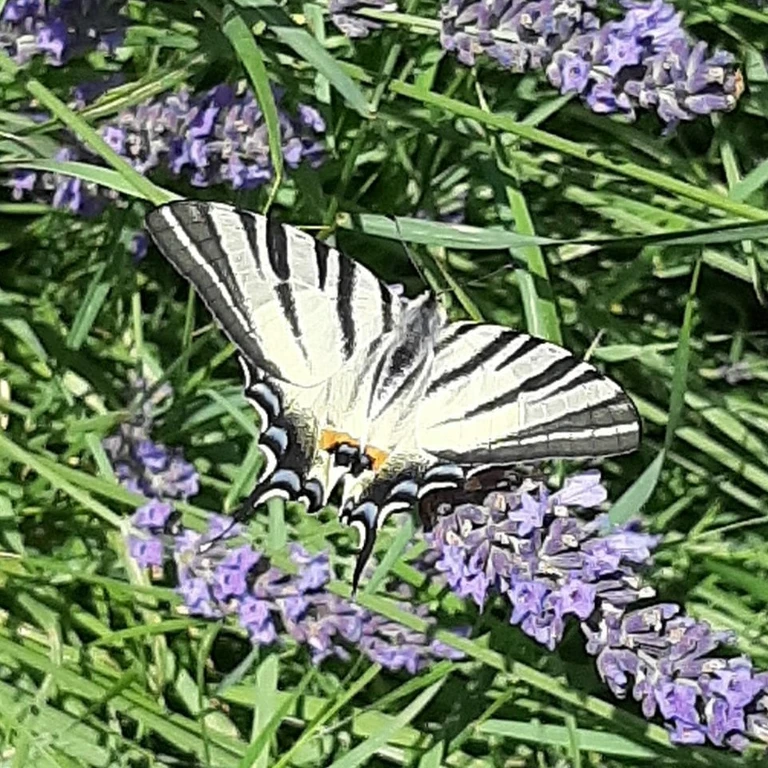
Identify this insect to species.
Iphiclides podalirius
